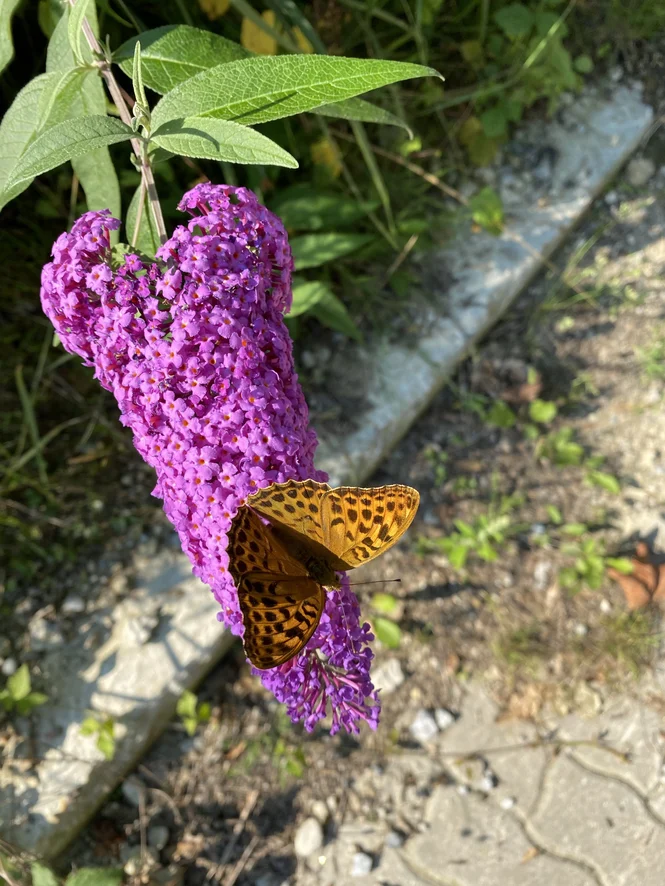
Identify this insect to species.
Argynnis paphia
